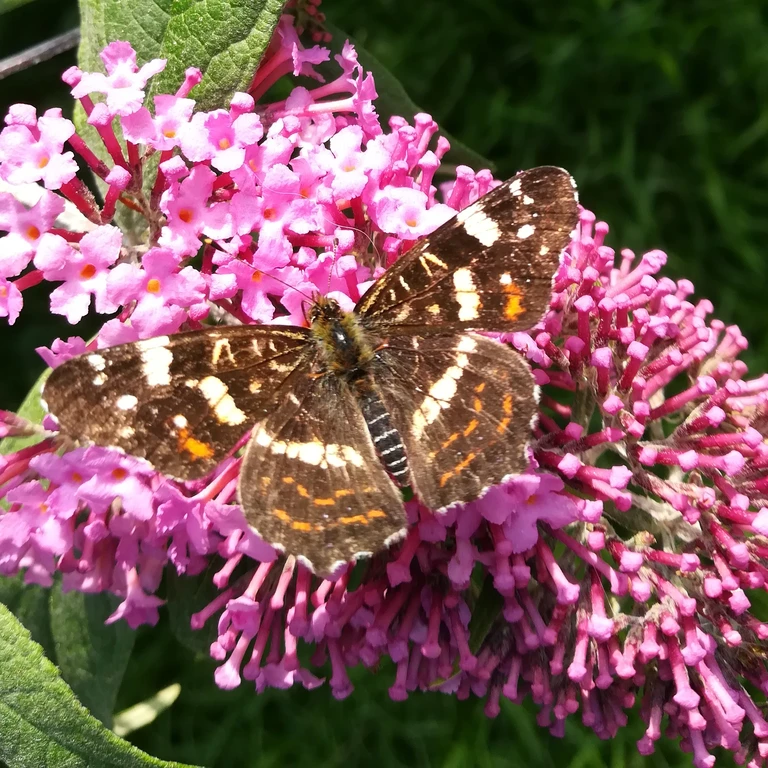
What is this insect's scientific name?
Araschnia levana
